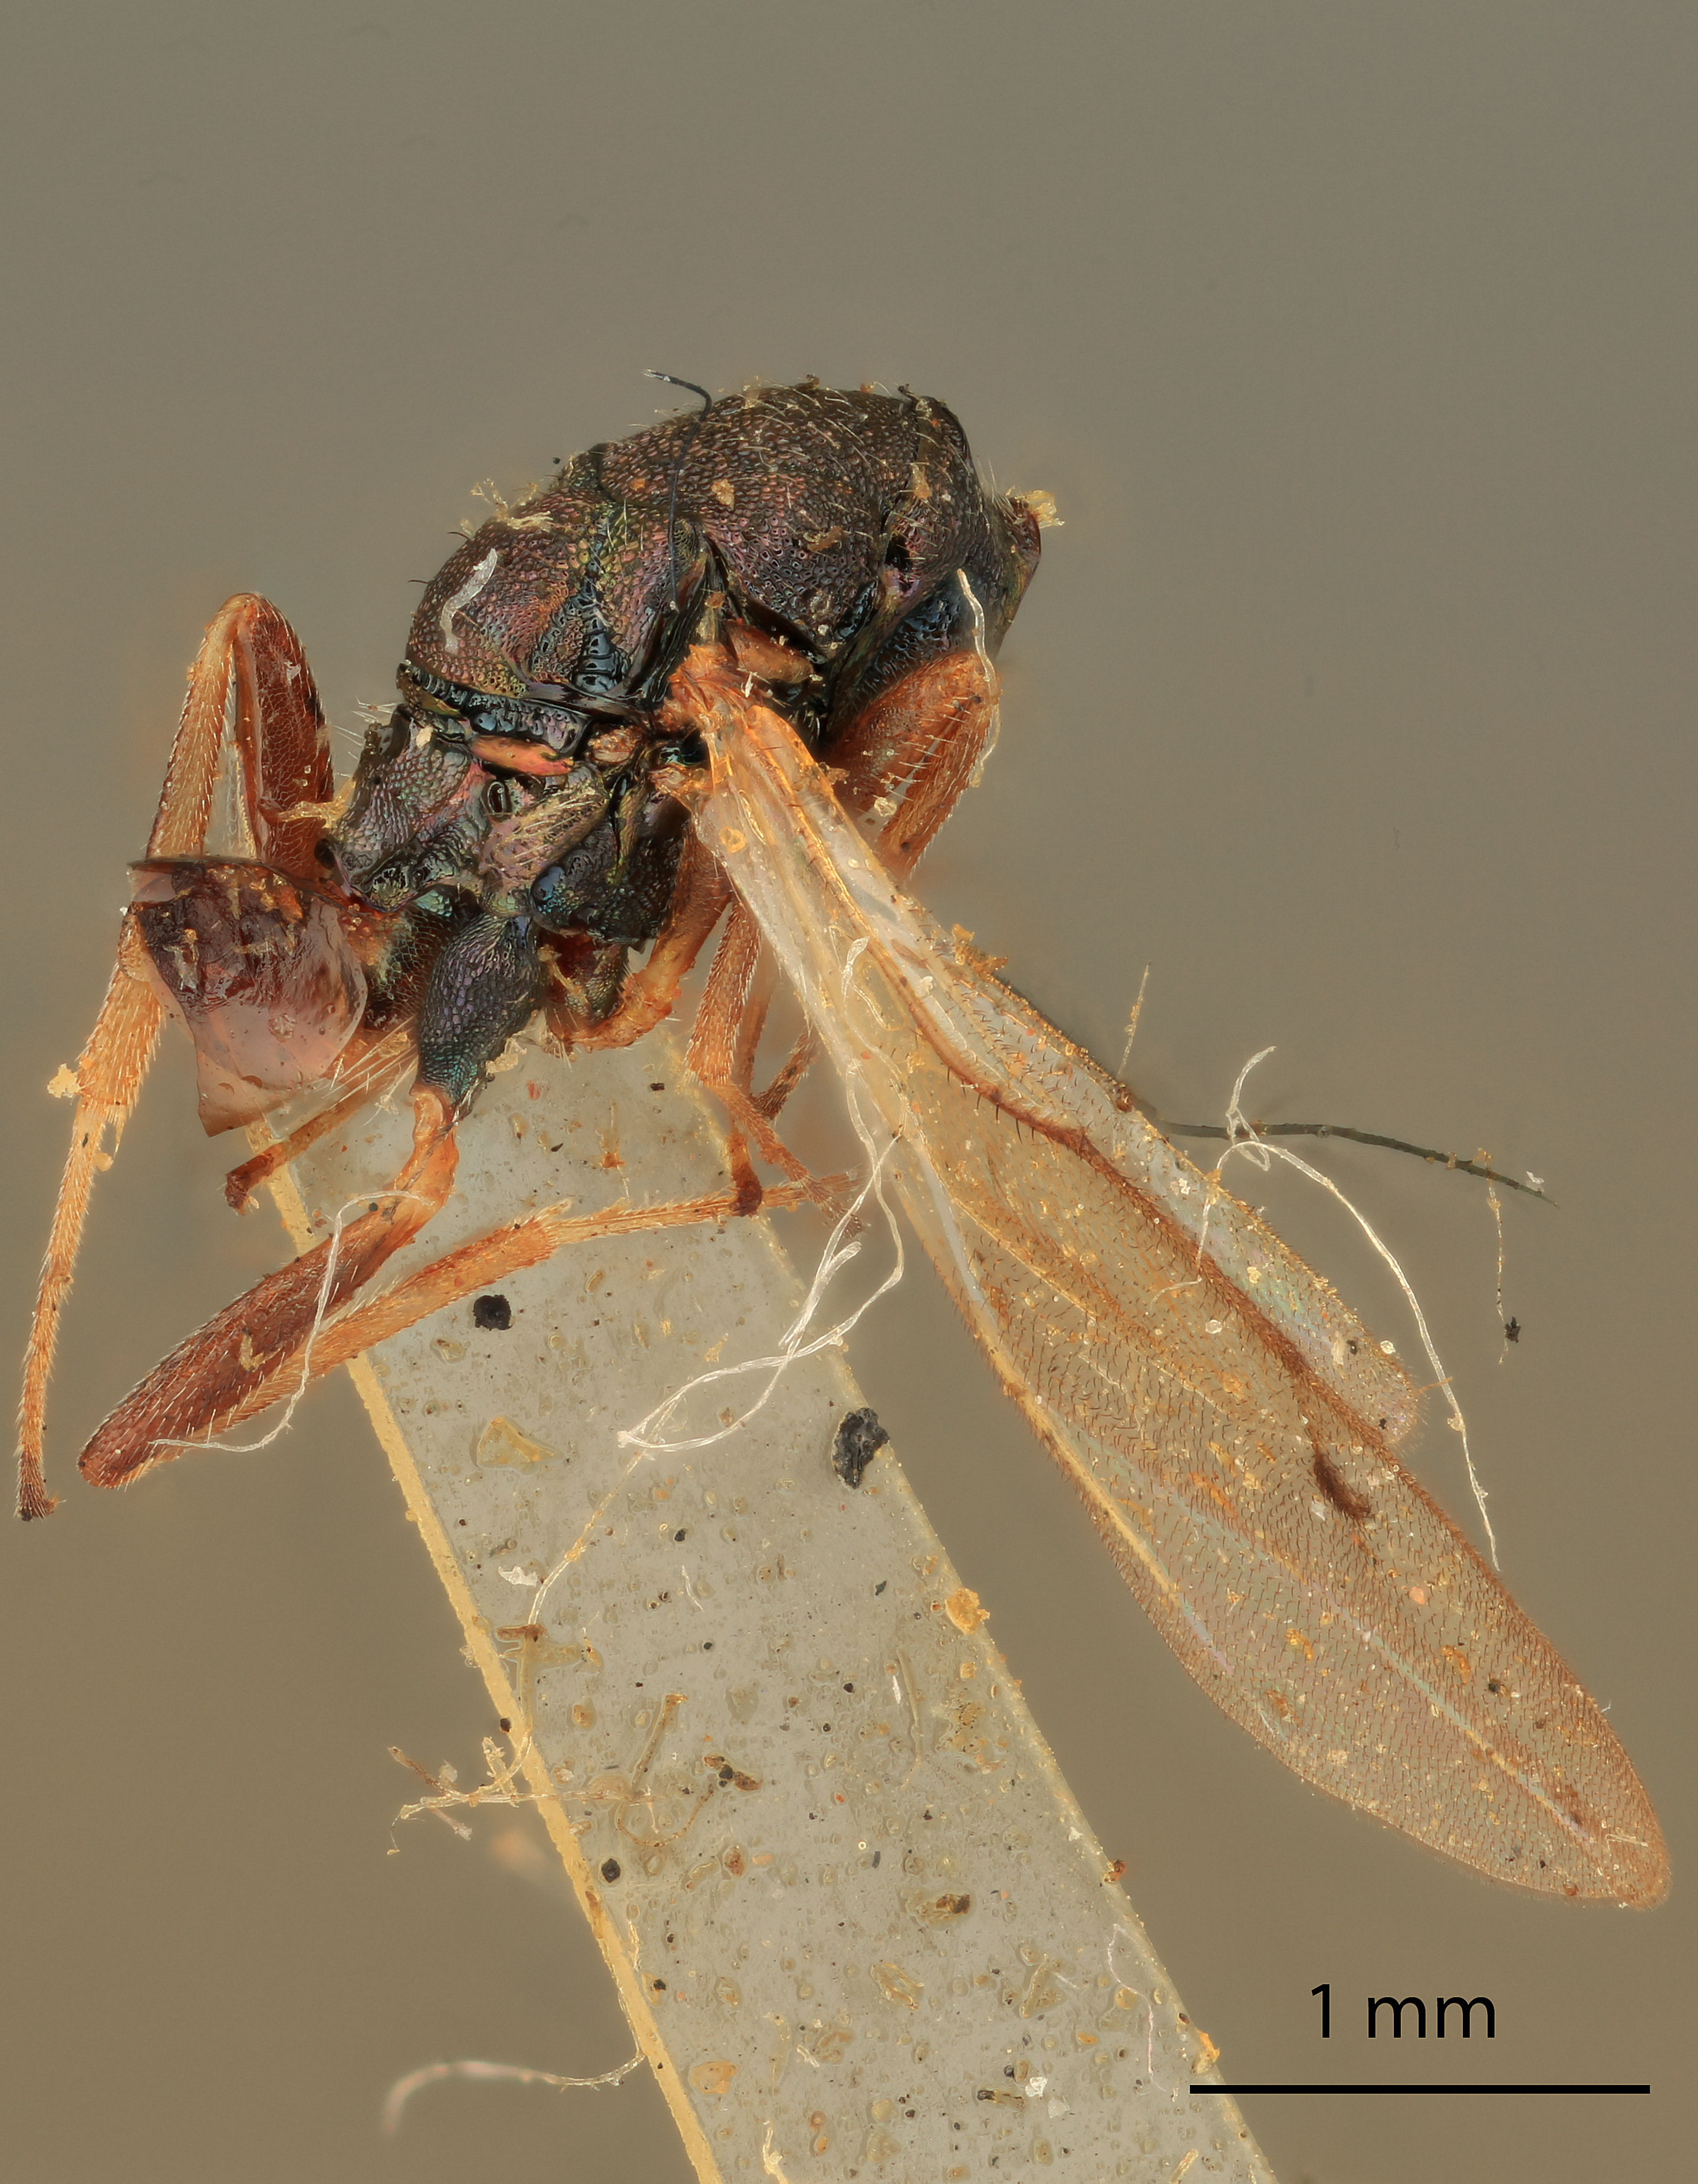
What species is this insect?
Caenacis asinus
